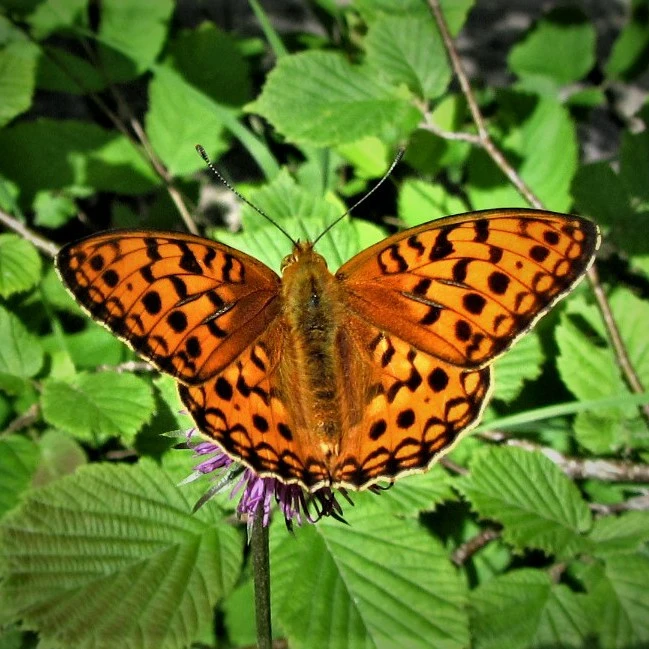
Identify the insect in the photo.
Fabriciana adippe
